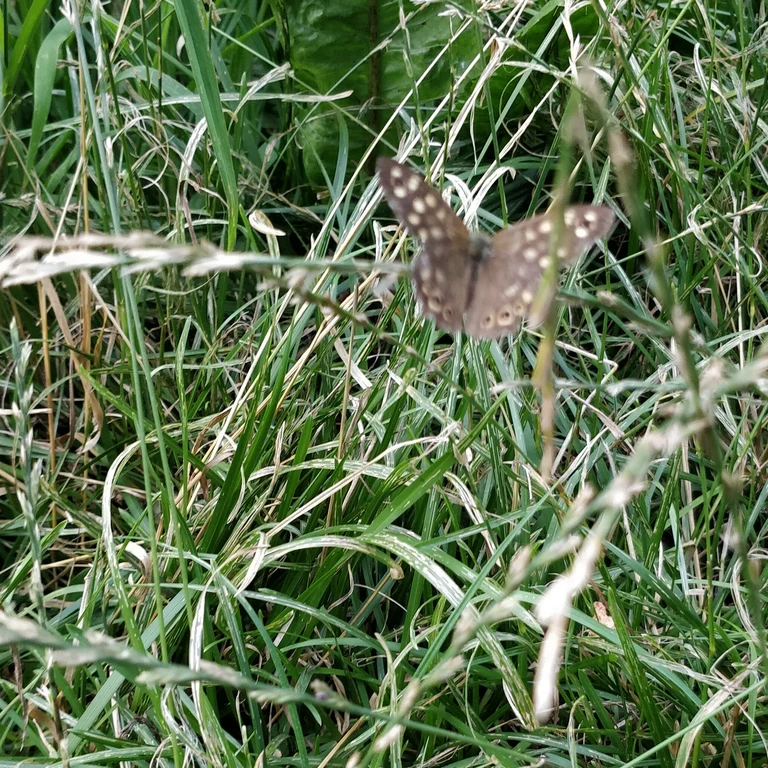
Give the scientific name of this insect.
Pararge aegeria
